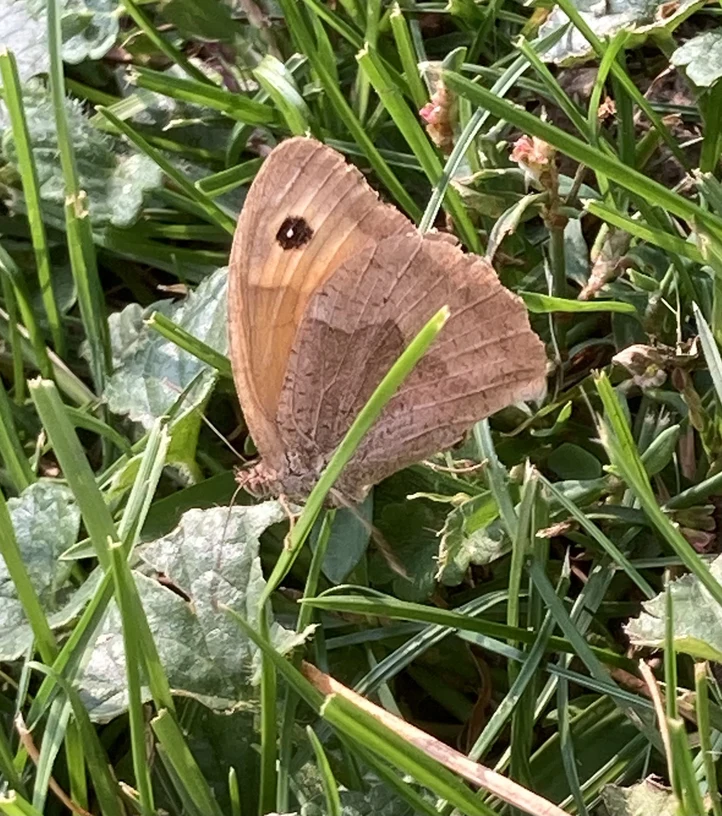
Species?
Maniola jurtina
